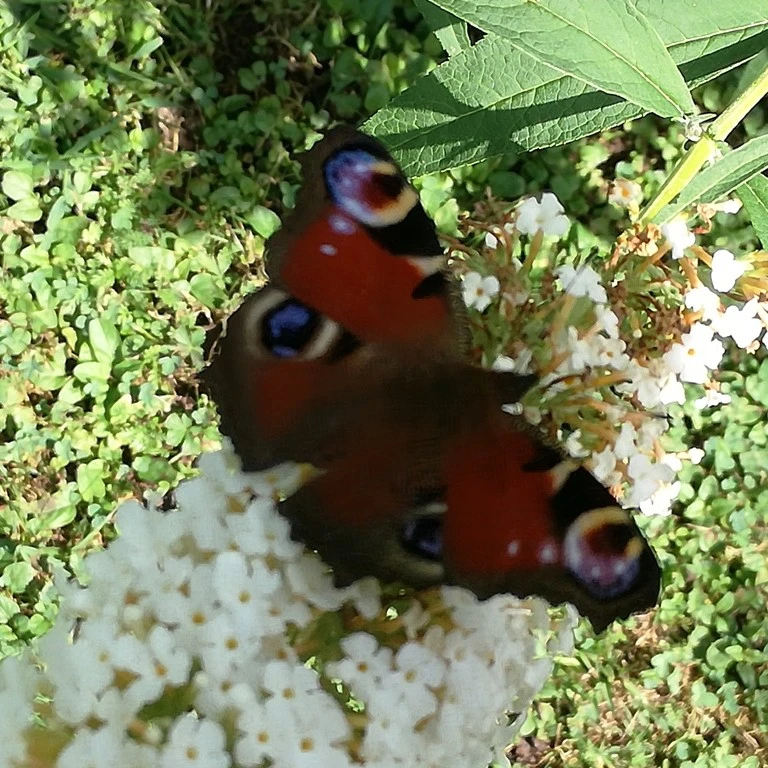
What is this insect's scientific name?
Aglais io
